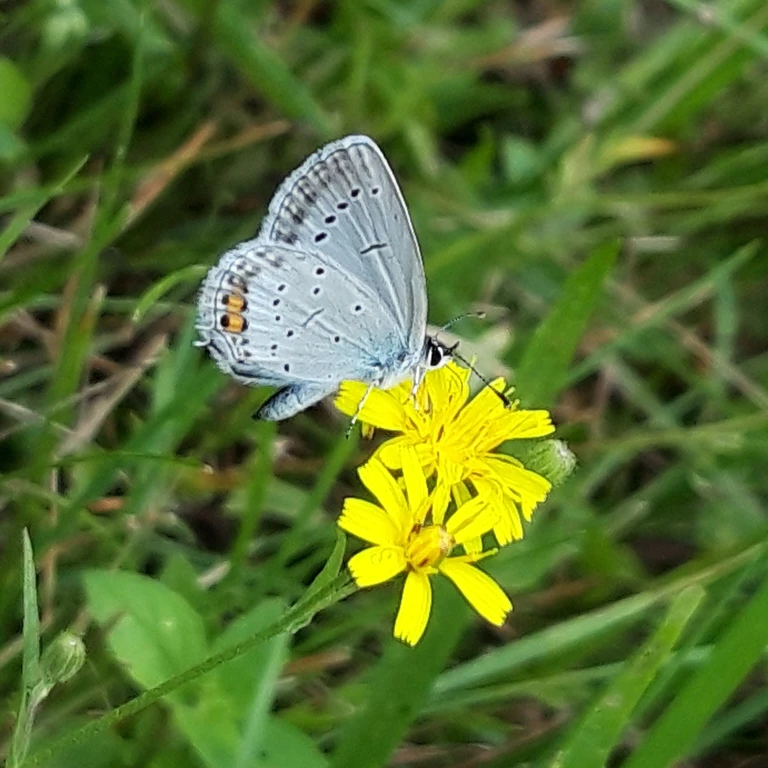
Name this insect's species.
Cupido argiades (also Elkalyce argiades)
